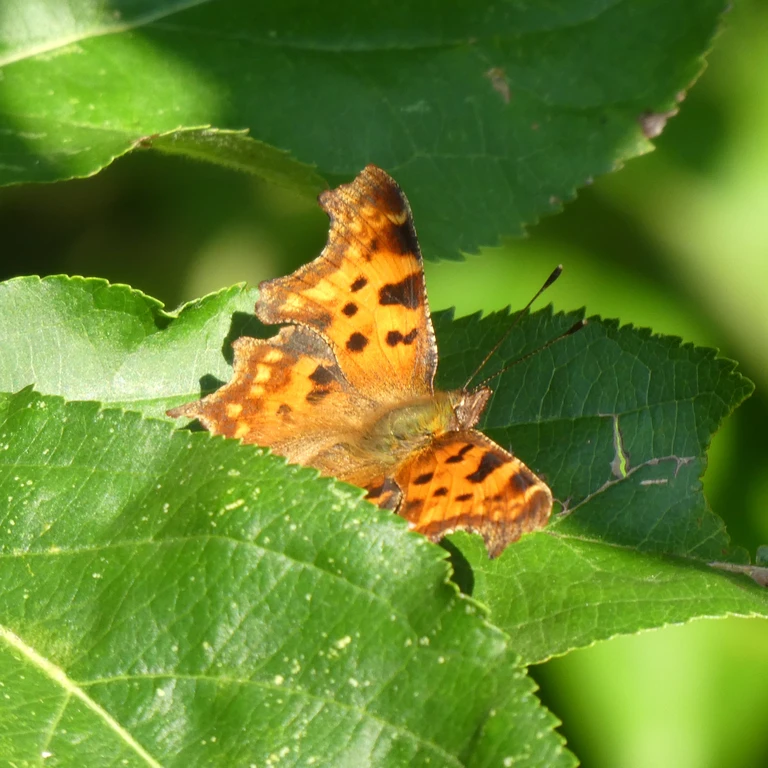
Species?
Polygonia c-album
